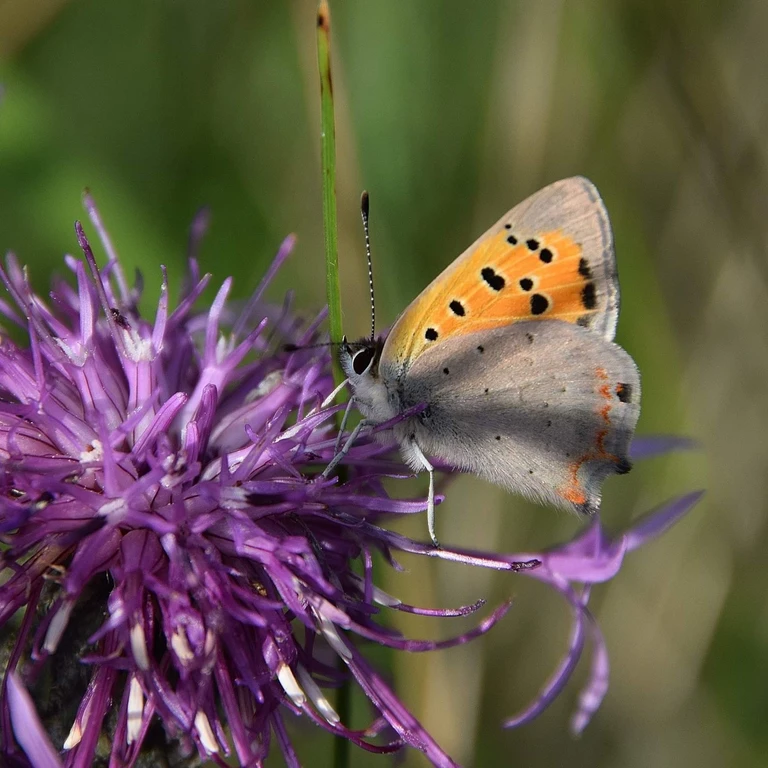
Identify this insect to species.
Lycaena phlaeas
